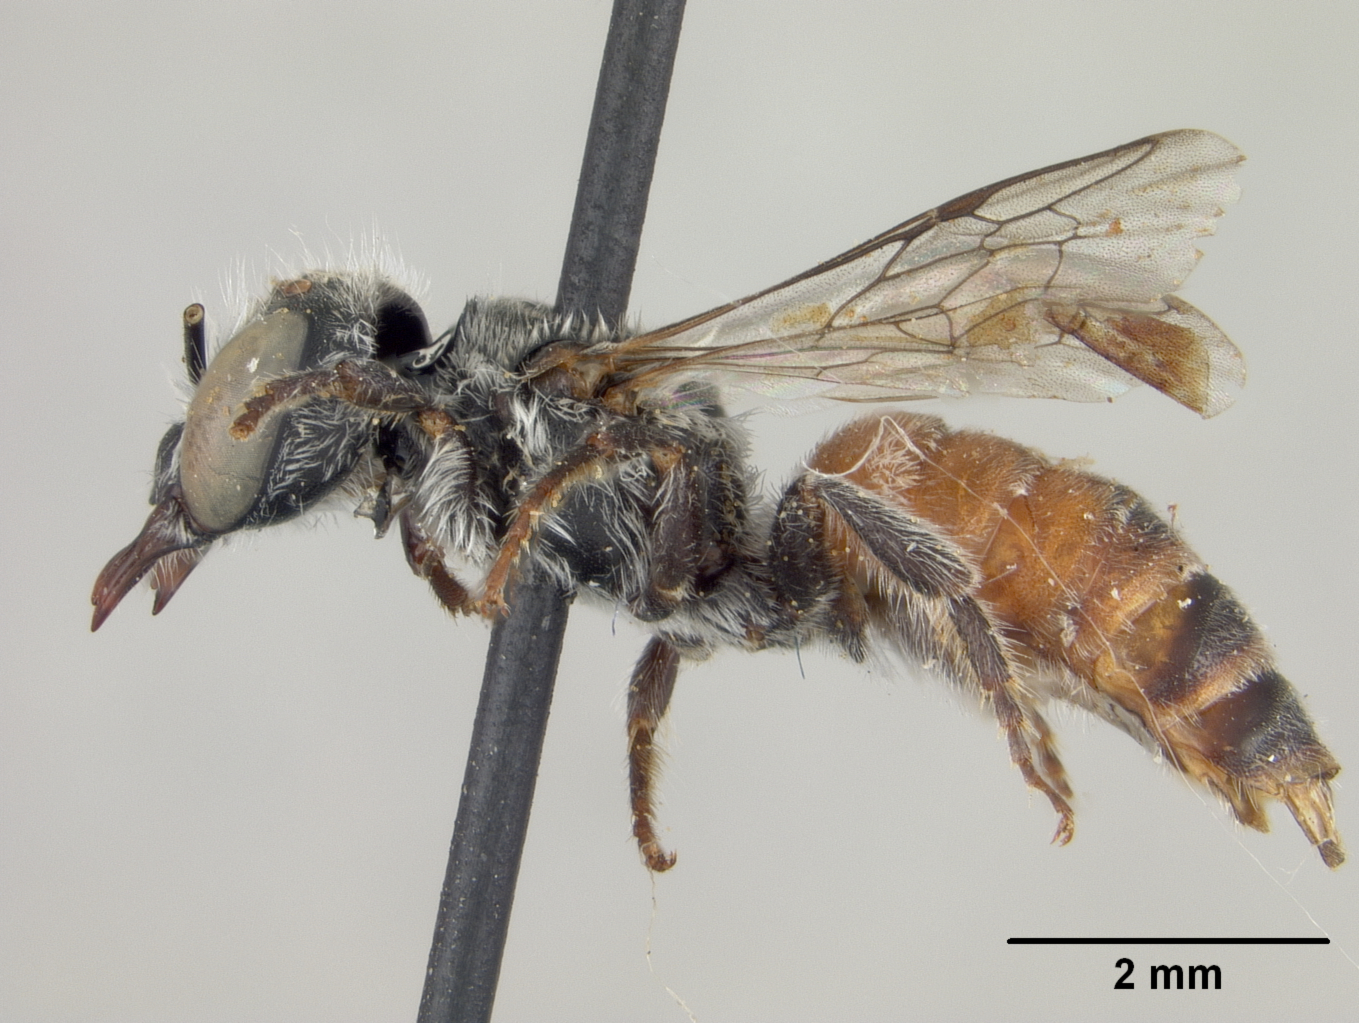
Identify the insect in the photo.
Proteriades torchioi
